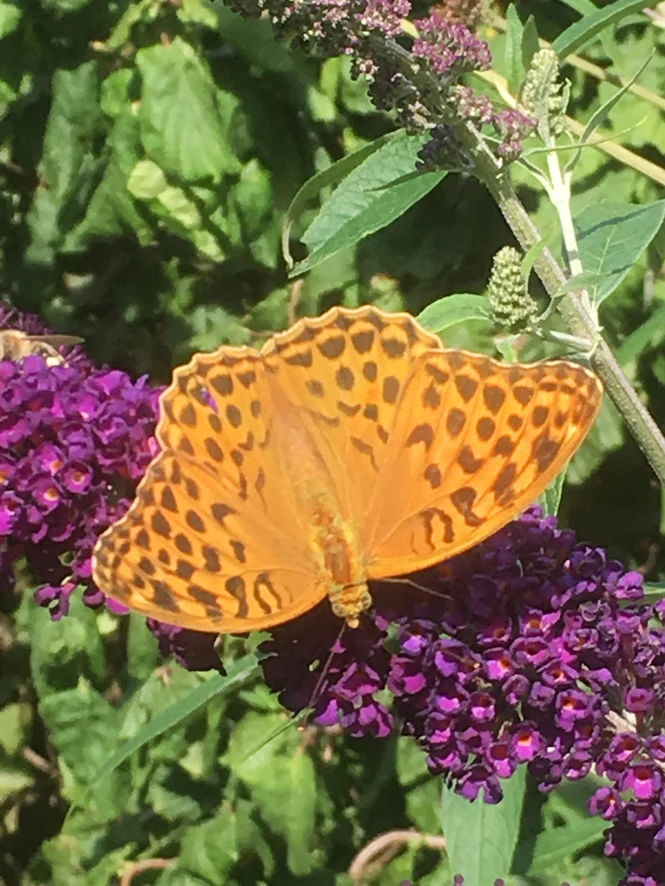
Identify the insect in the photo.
Argynnis paphia
